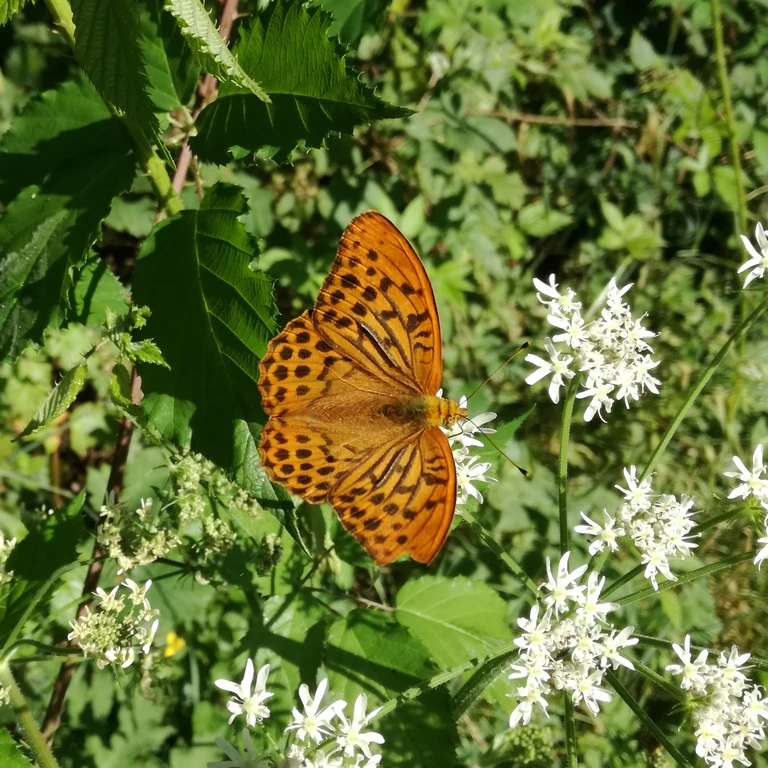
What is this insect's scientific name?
Argynnis paphia
